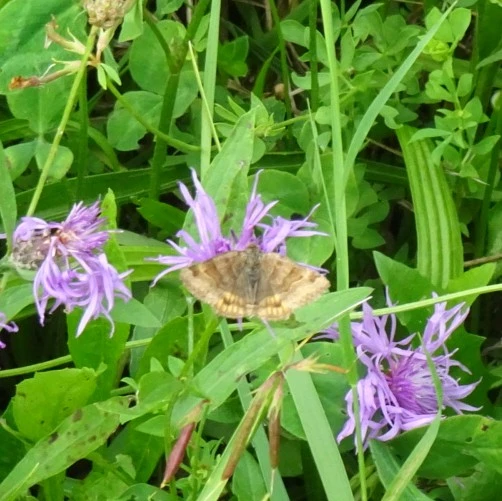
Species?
Euclidia glyphica
